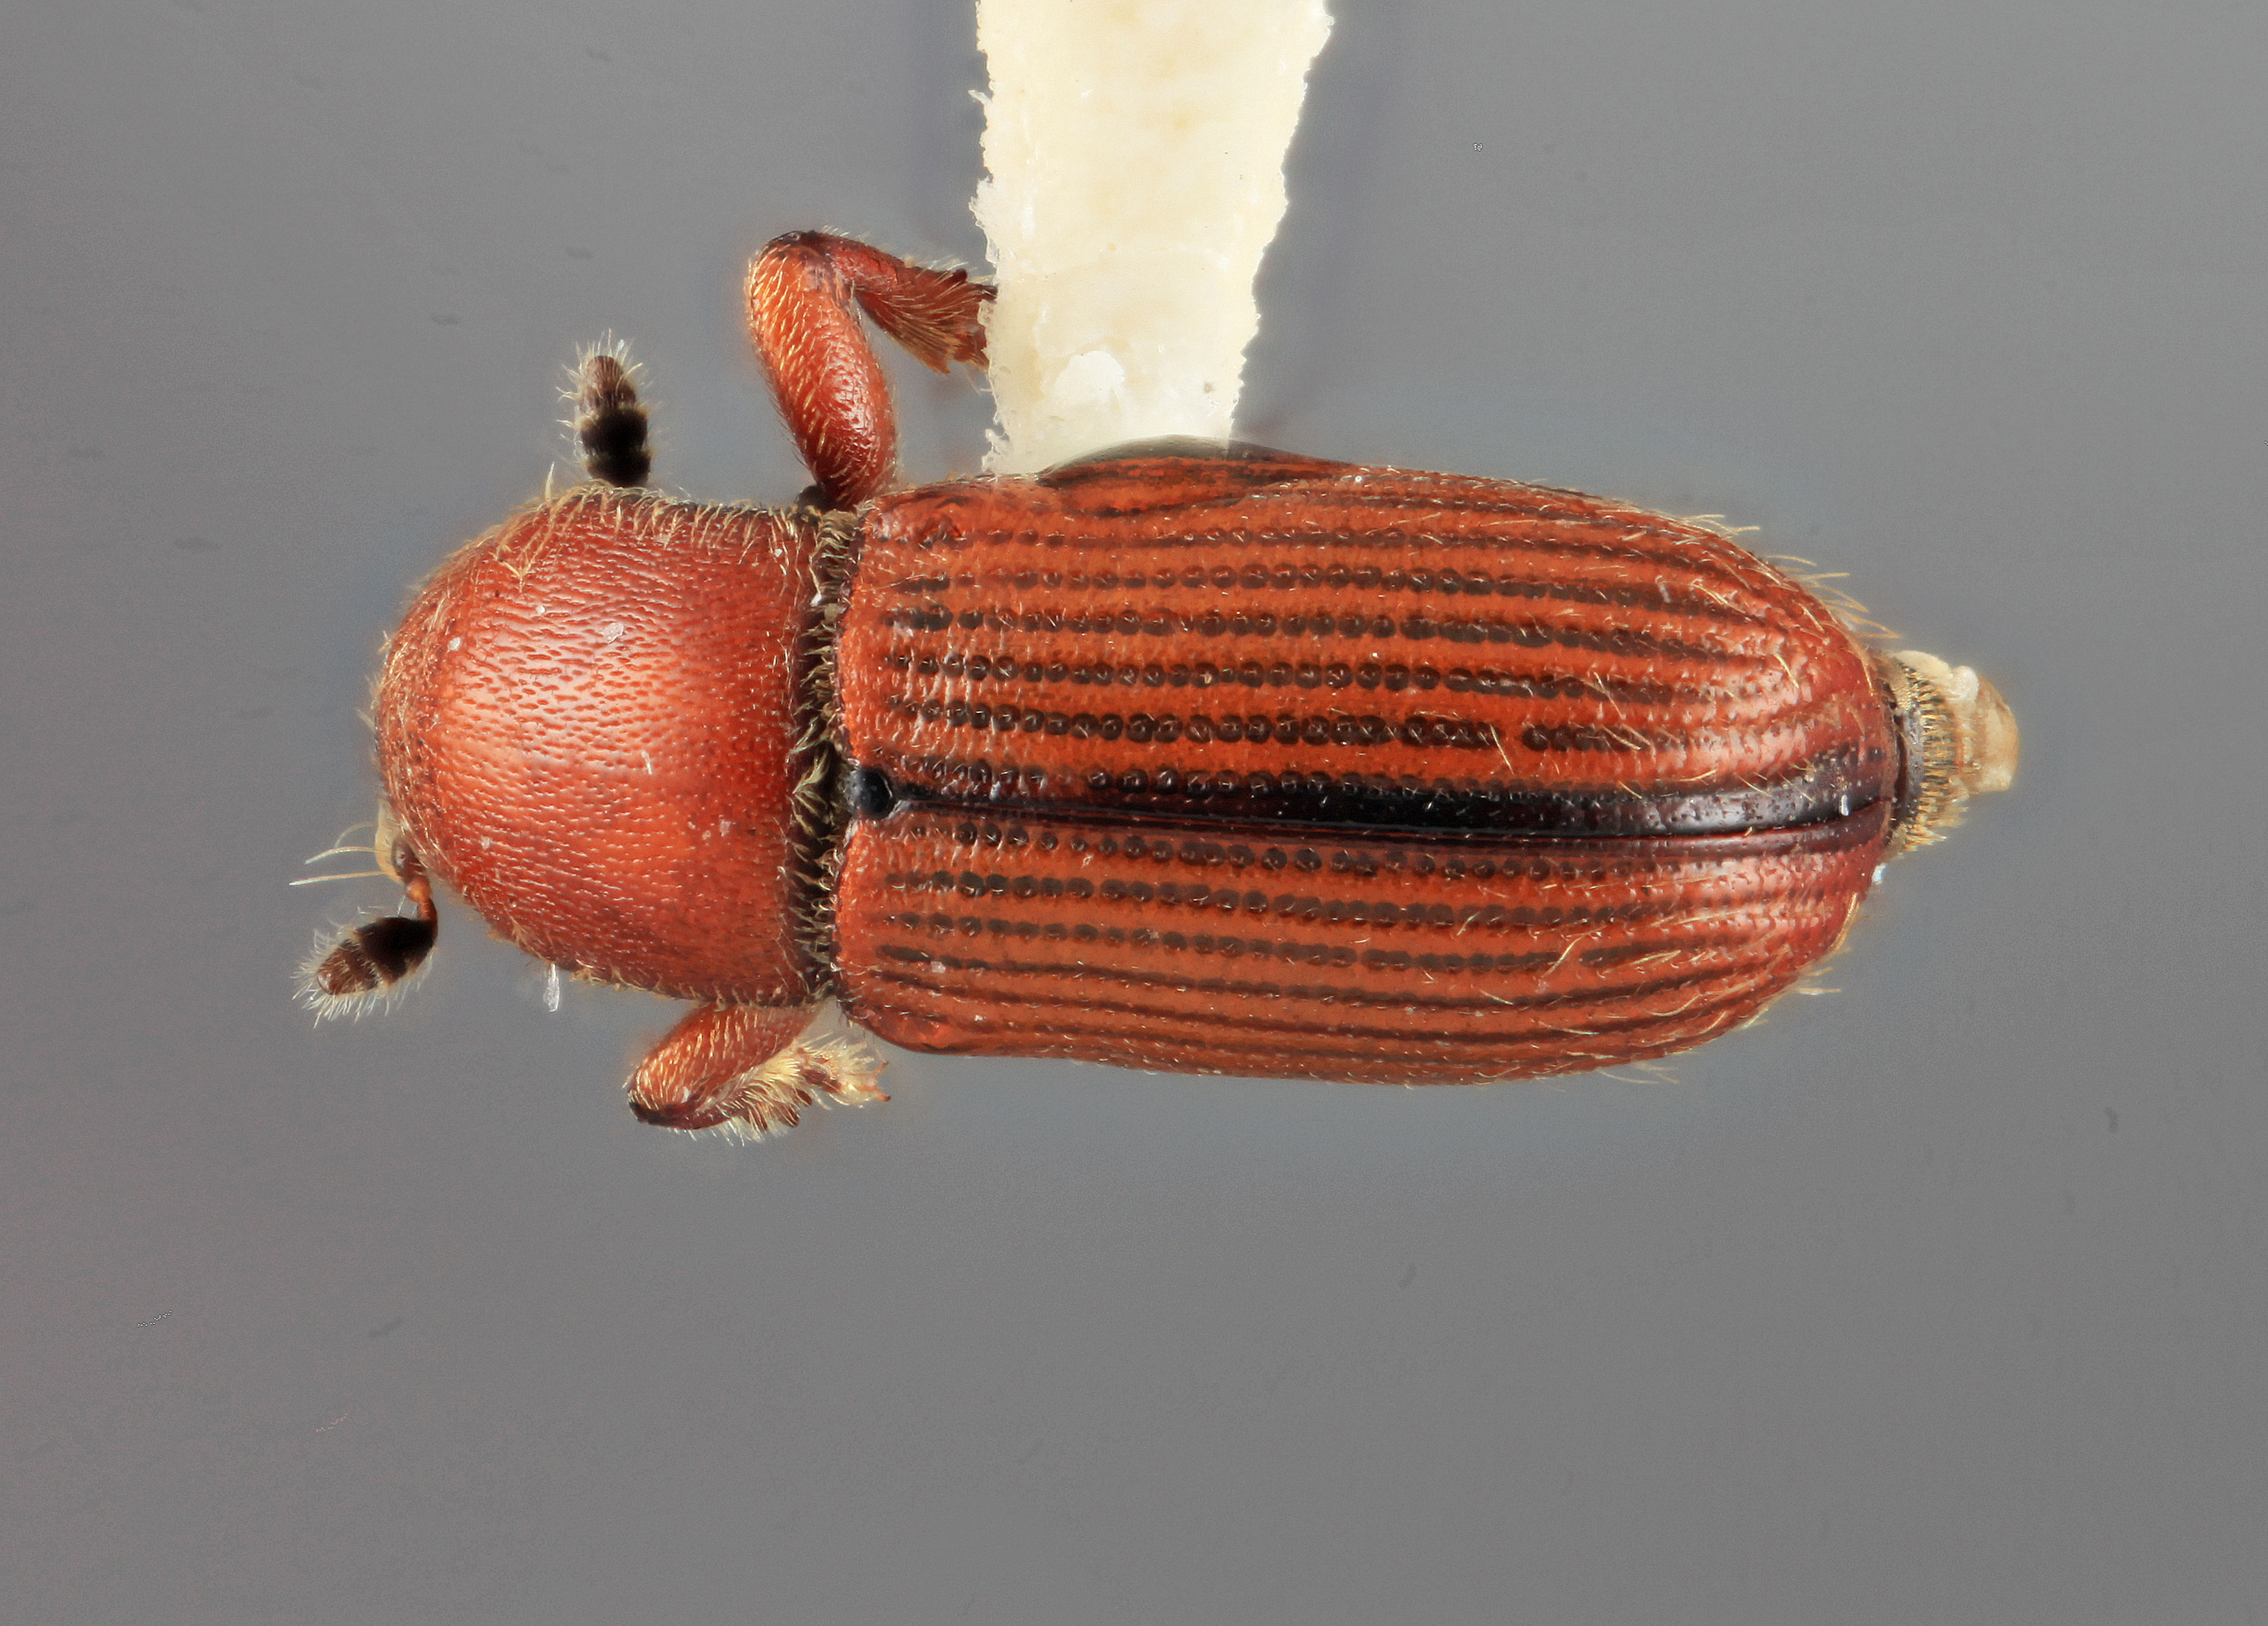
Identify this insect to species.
Cnesinus gibbulus
